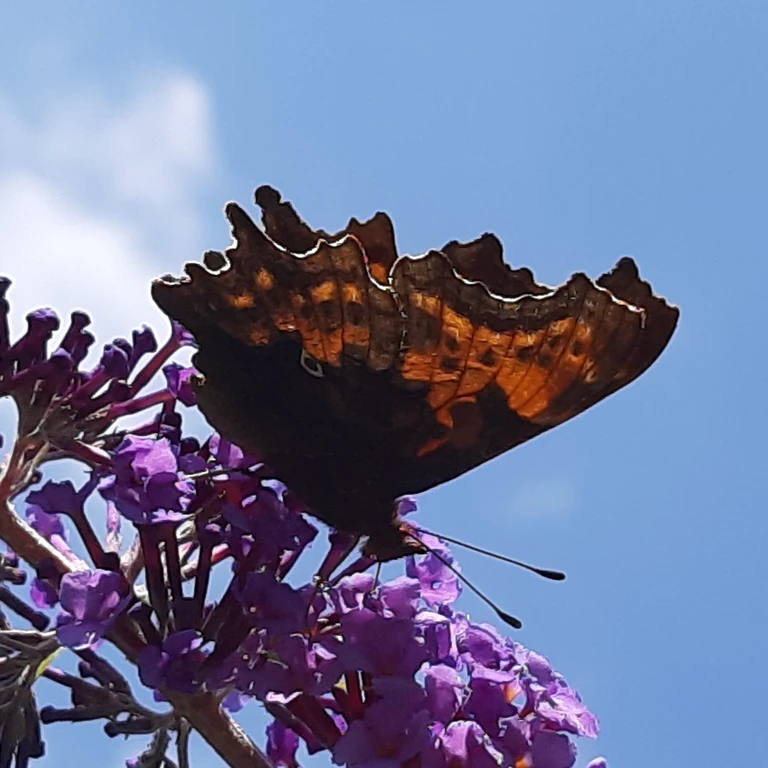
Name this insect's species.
Polygonia c-album
